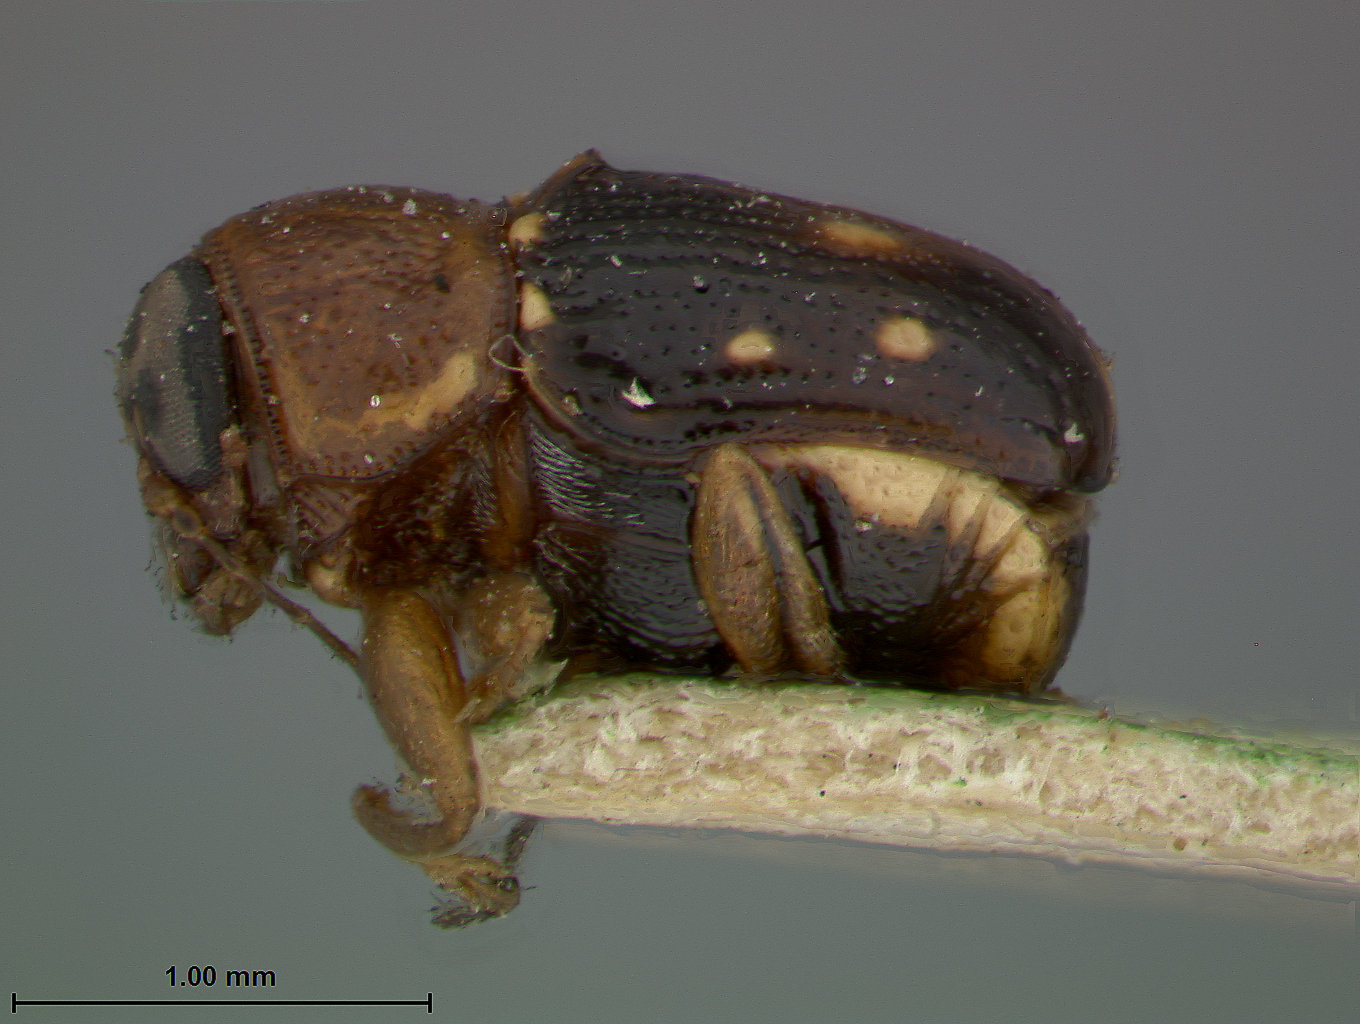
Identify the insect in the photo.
Metallactus columbicus
